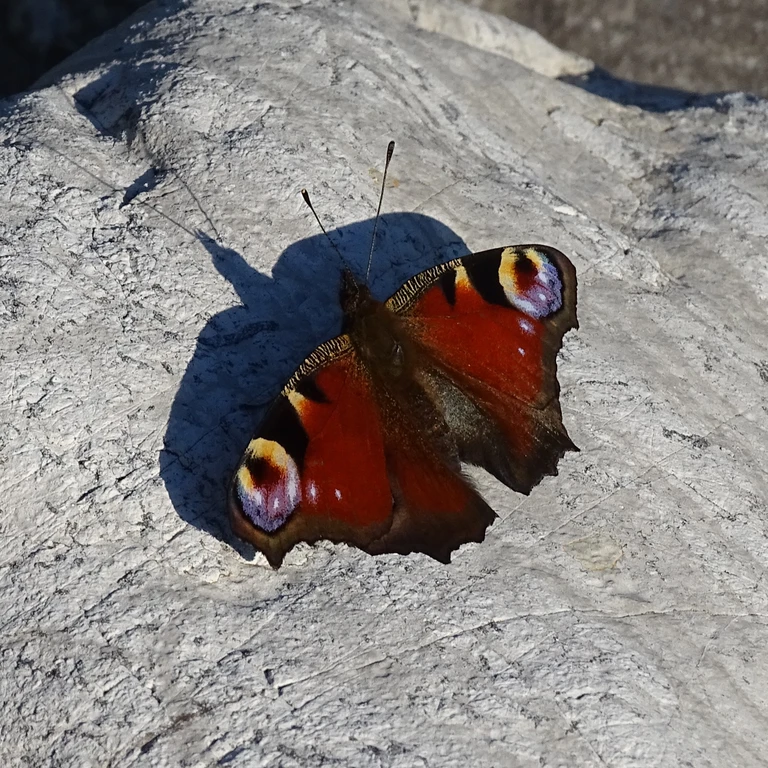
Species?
Aglais io
